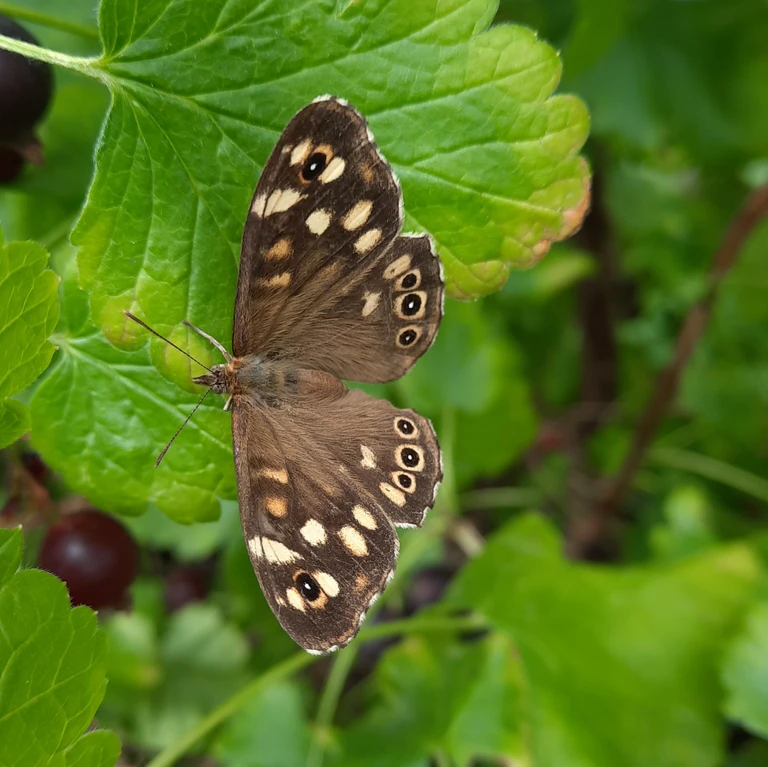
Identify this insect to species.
Pararge aegeria
